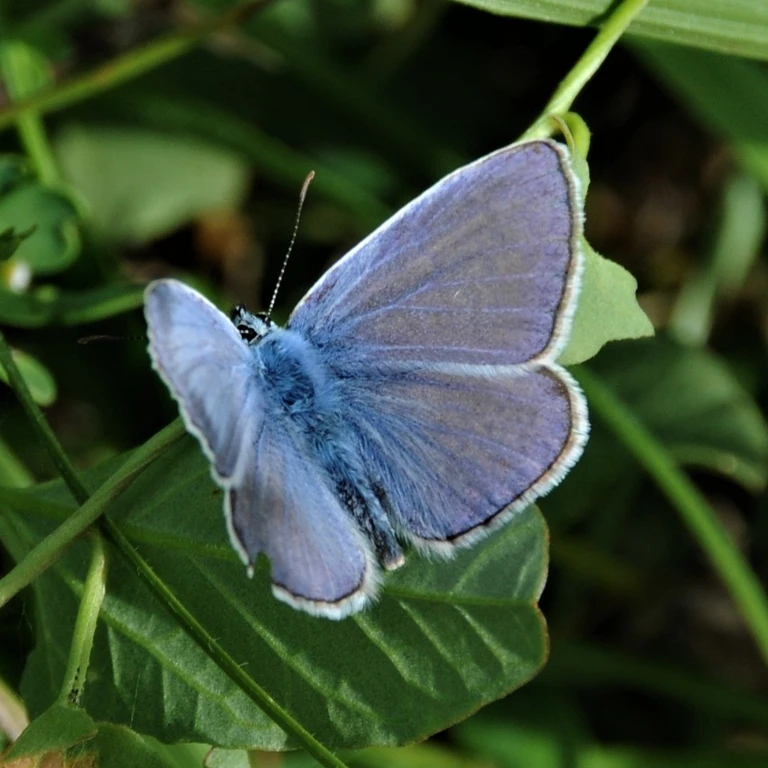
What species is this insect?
Polyommatus icarus
